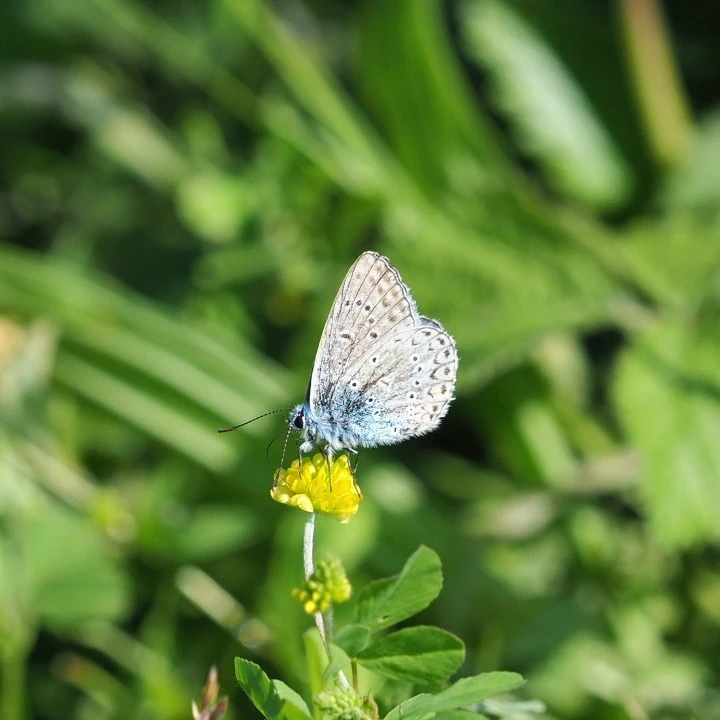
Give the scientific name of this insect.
Polyommatus icarus
